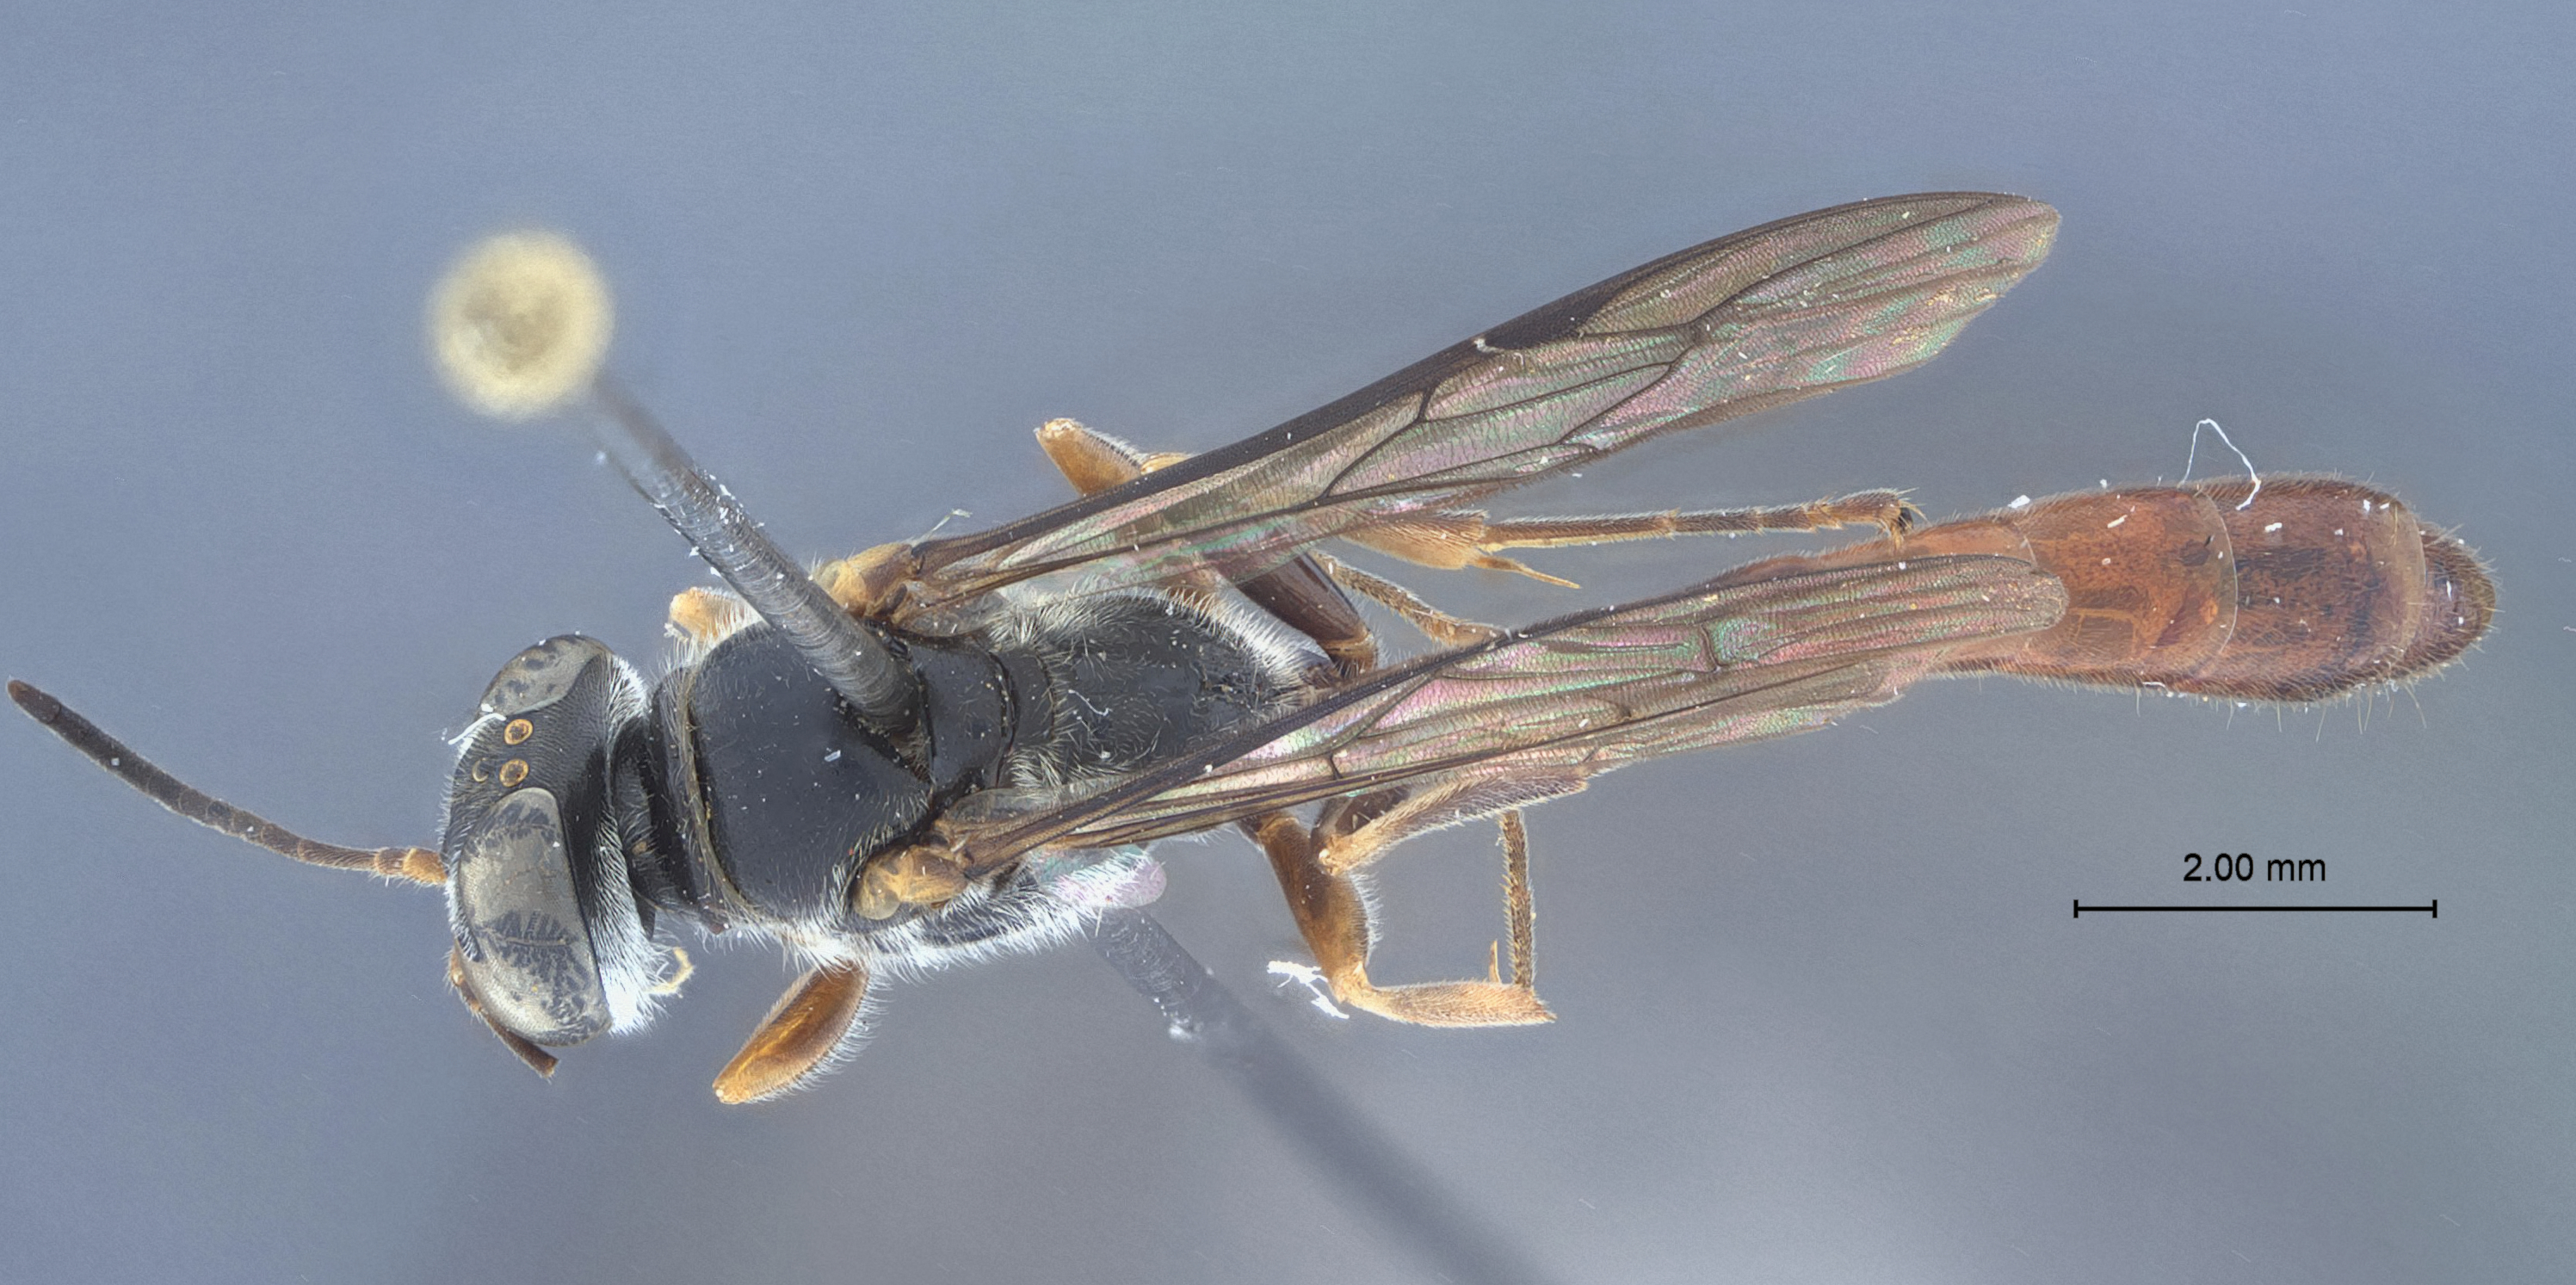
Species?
Trypoxylon kandyianum
